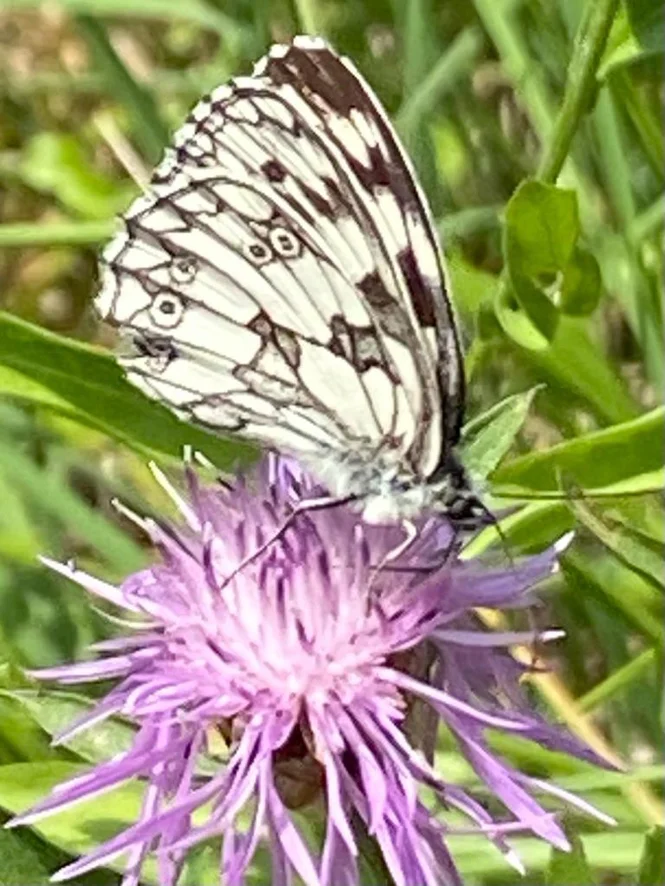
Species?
Melanargia galathea
